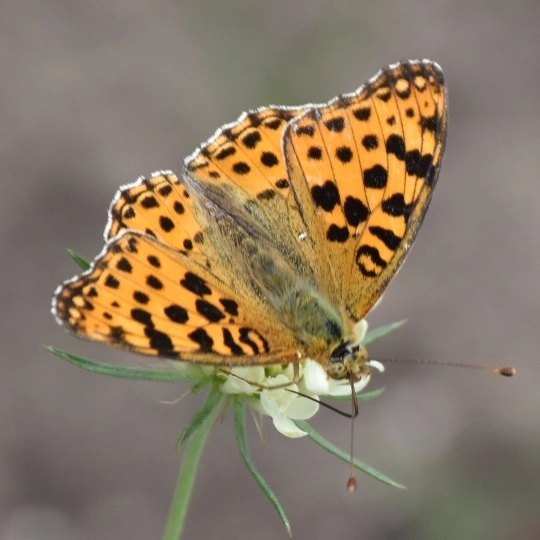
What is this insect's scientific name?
Issoria lathonia
